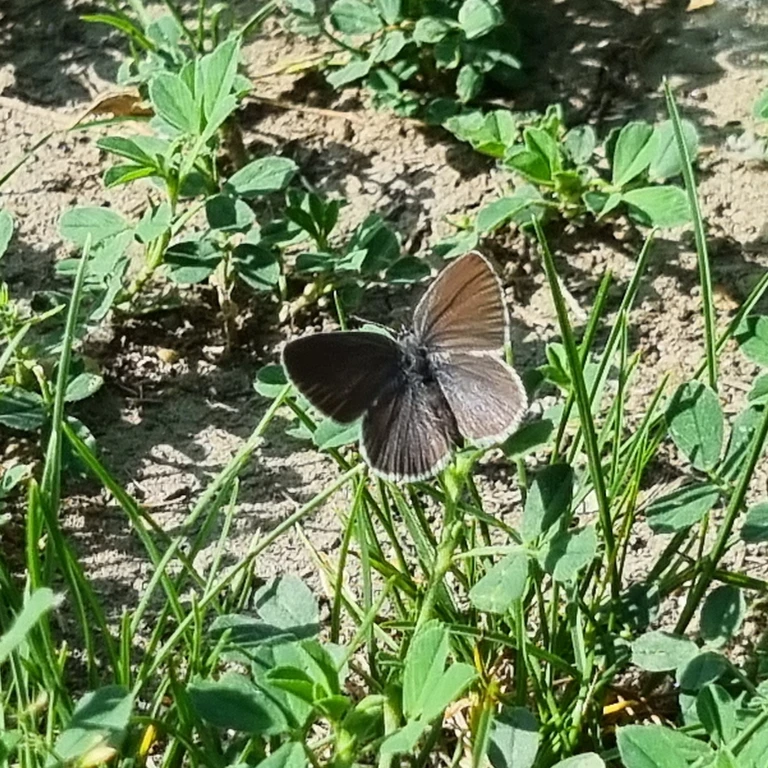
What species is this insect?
Cupido minimus
